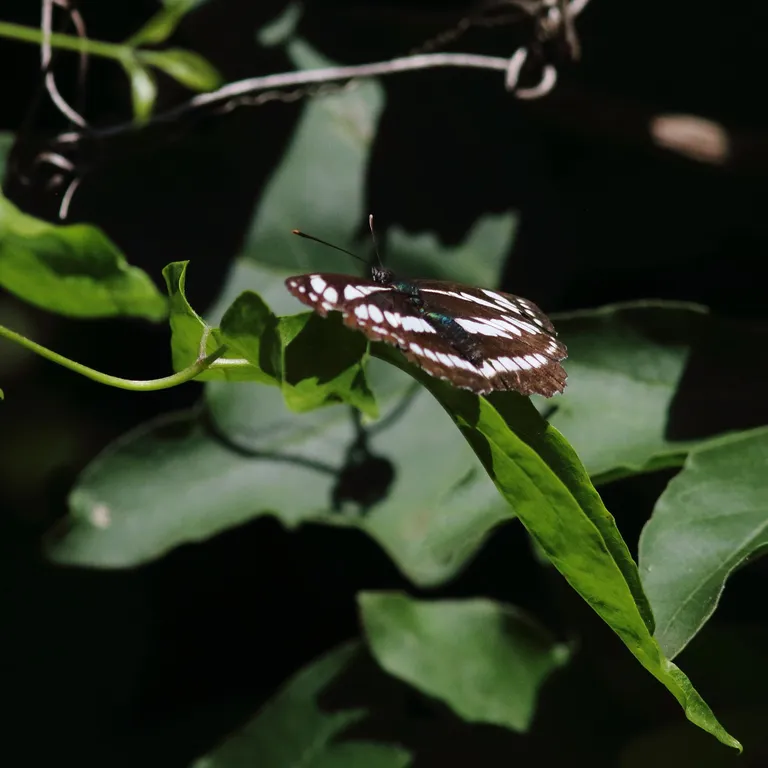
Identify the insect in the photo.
Neptis sappho
